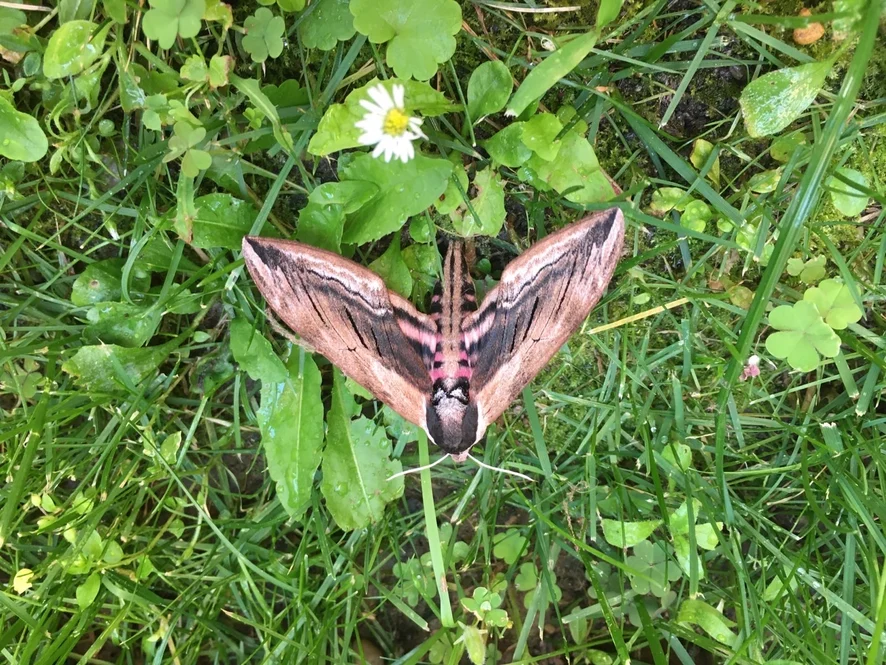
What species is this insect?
Sphinx ligustri
